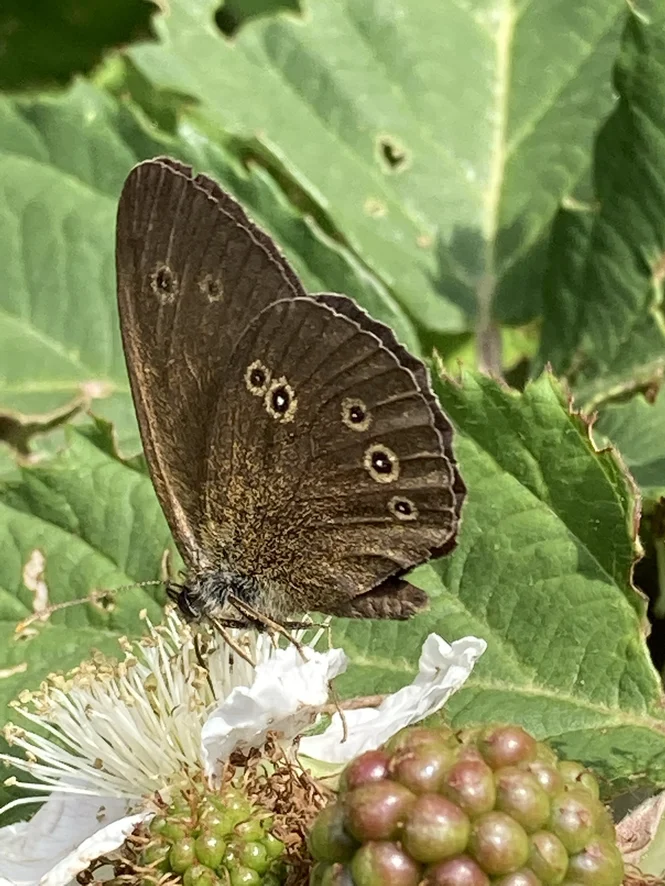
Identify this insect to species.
Aphantopus hyperantus
